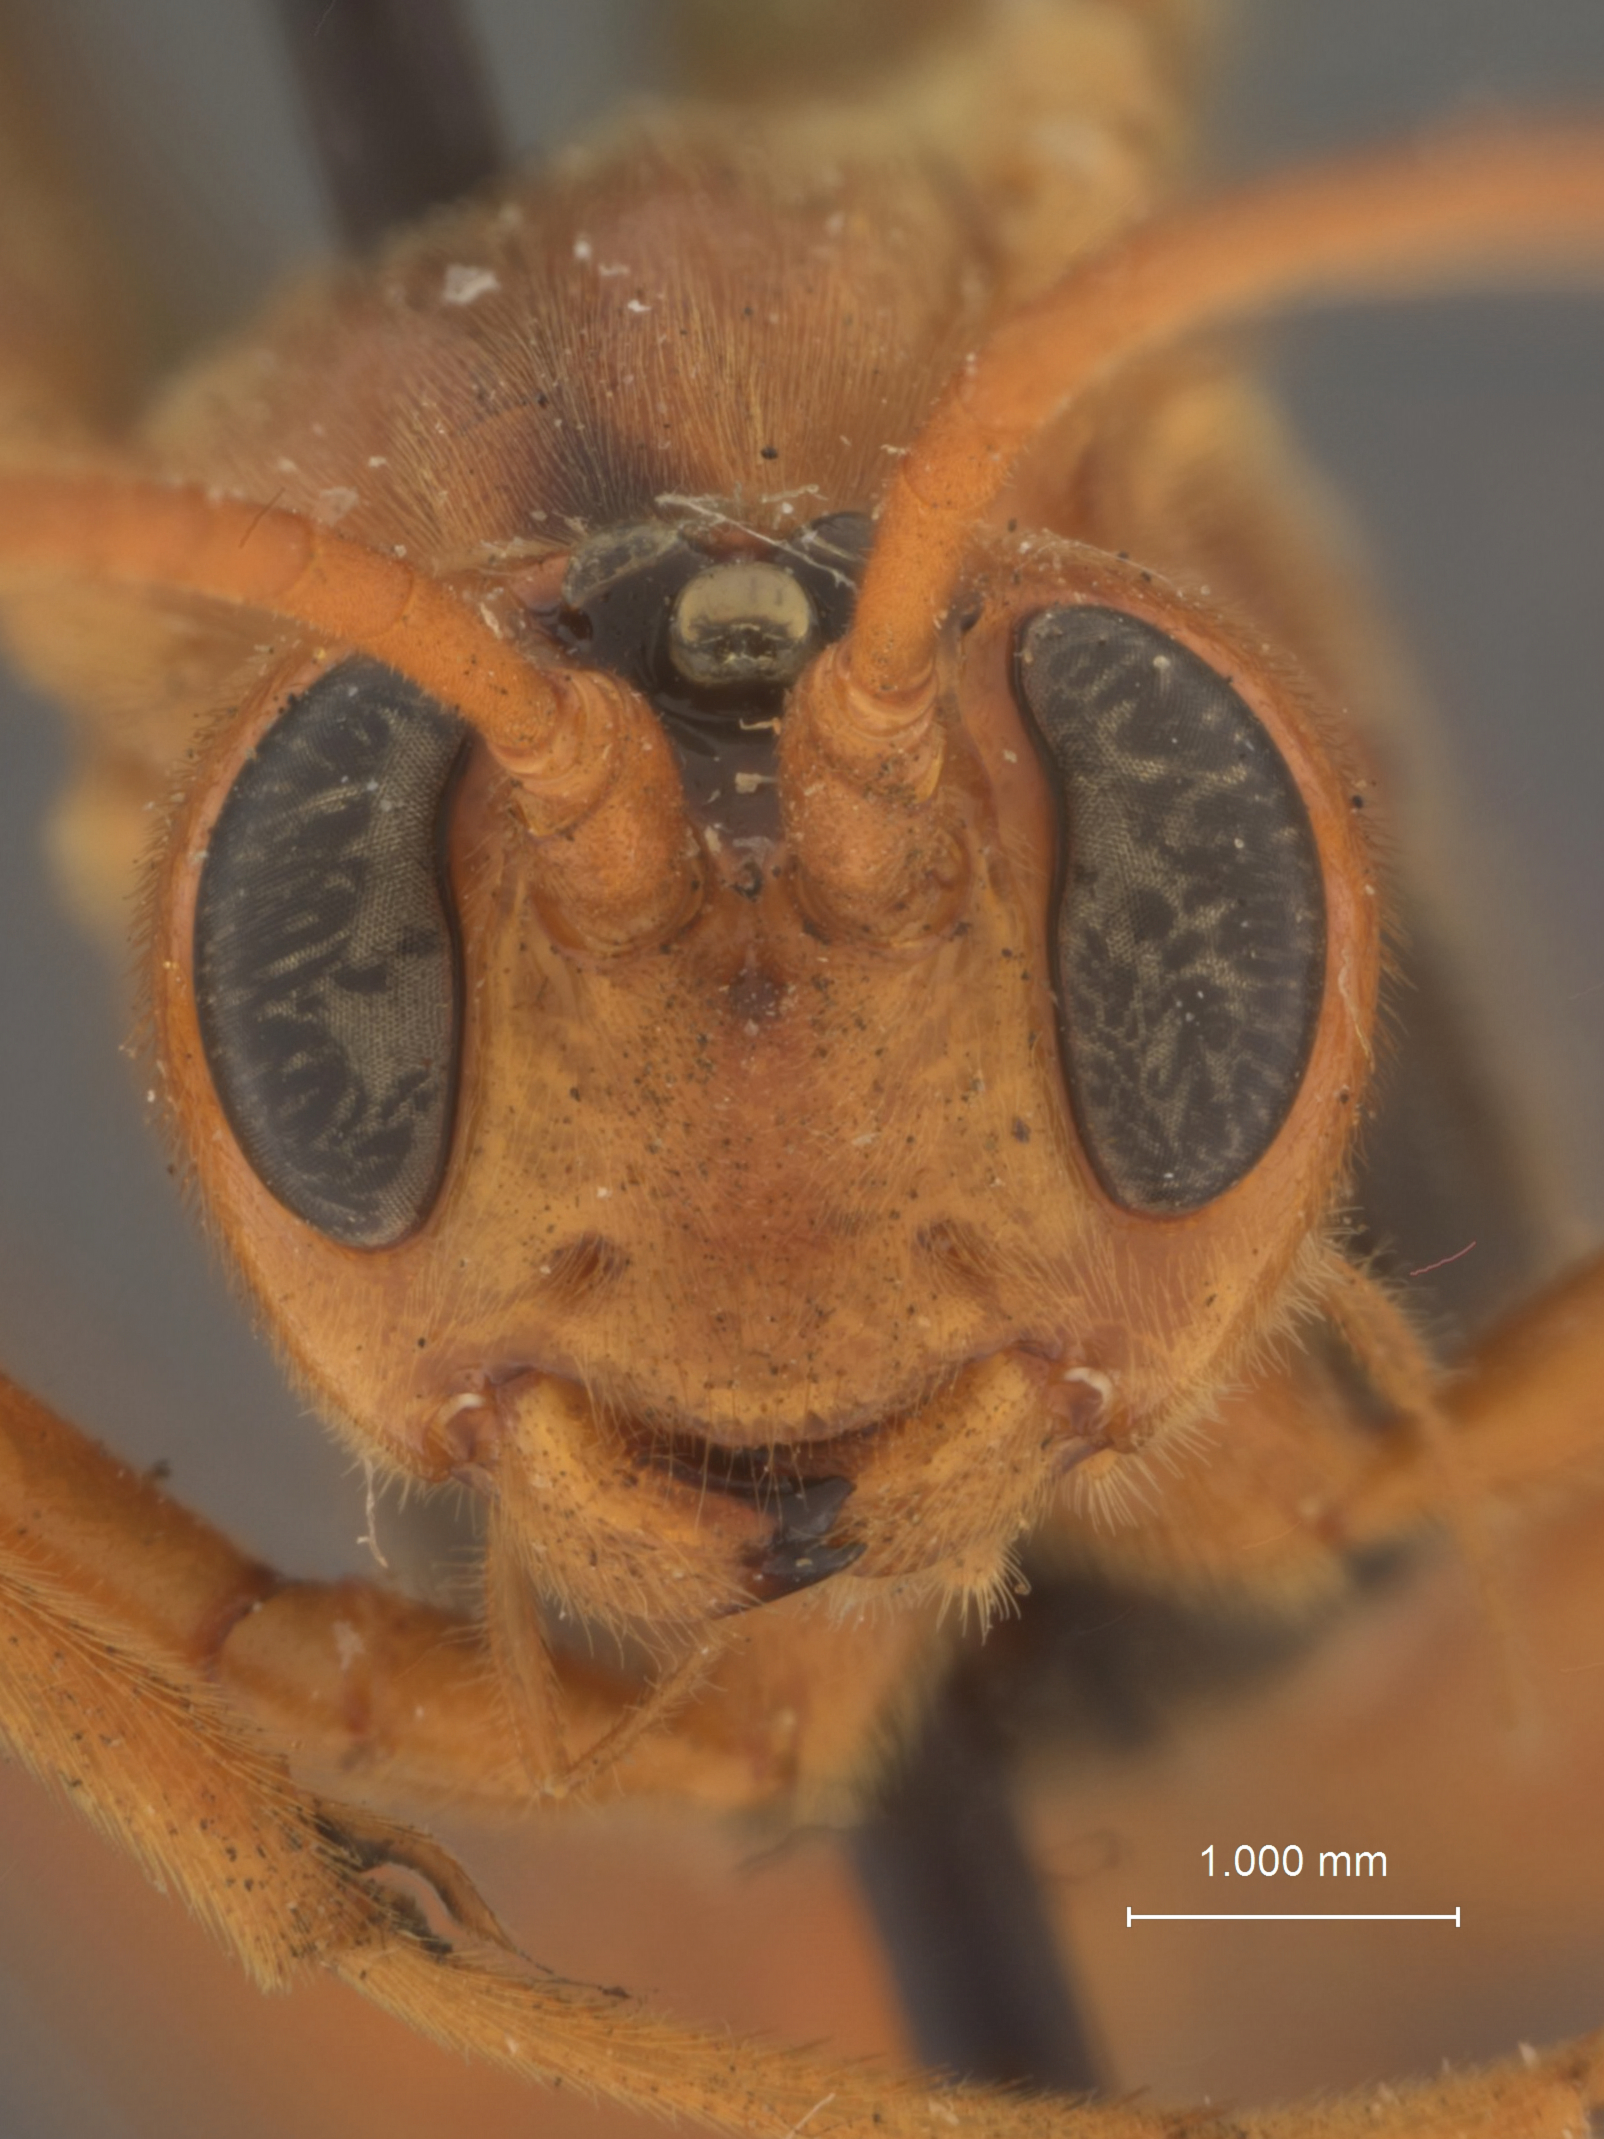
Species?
Opheltes glaucopterus
